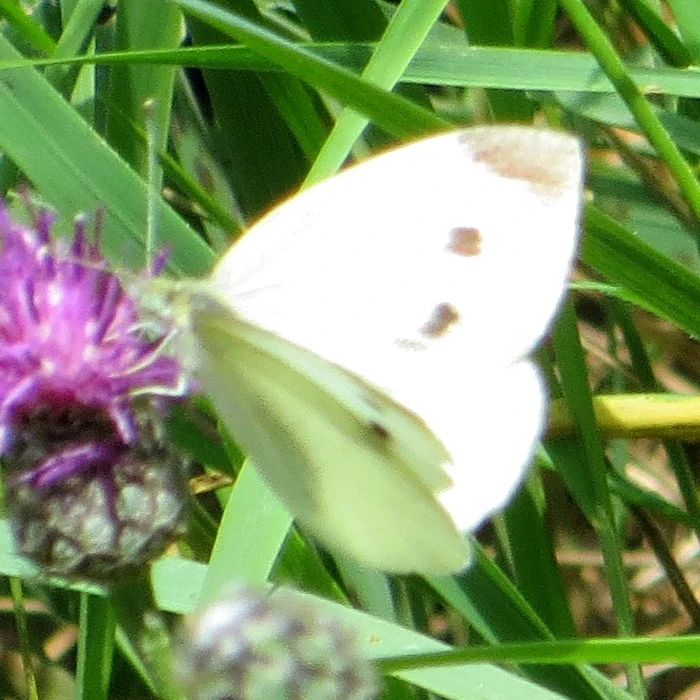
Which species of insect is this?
Pieris rapae
